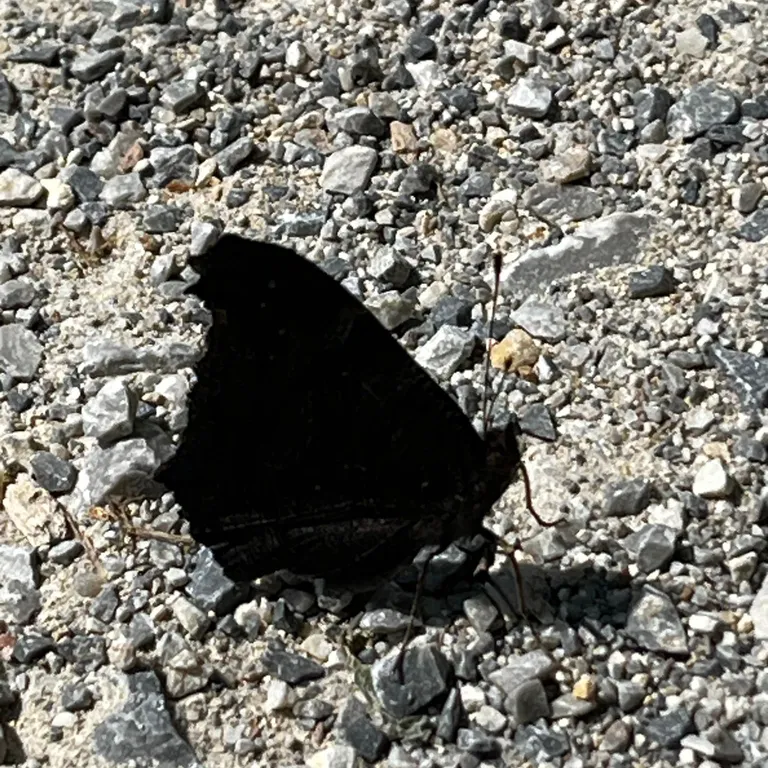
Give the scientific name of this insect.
Aglais io
